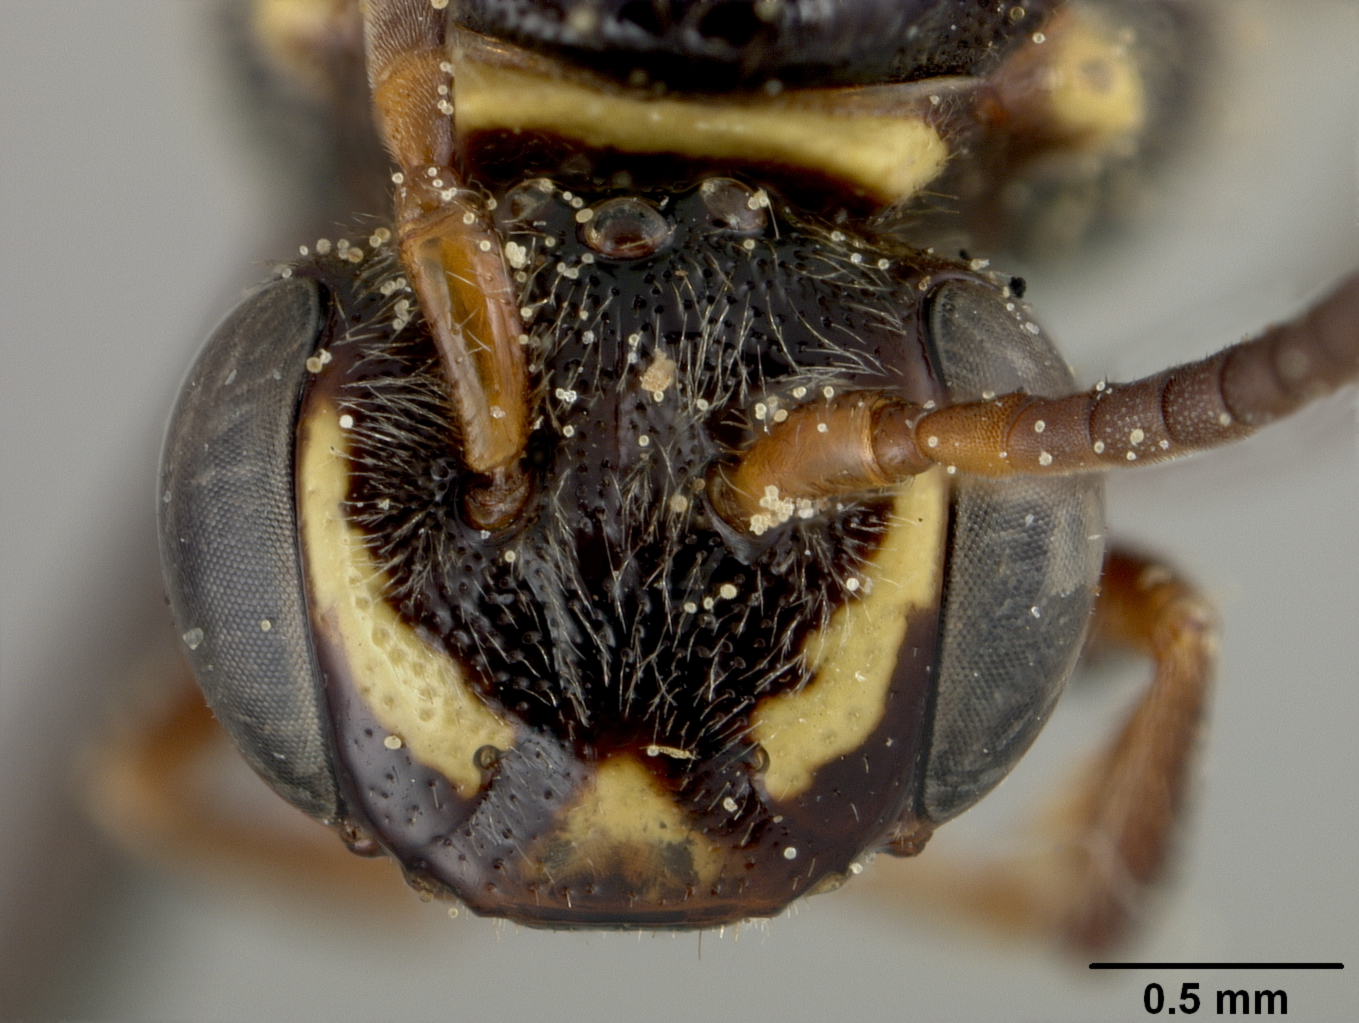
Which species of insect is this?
Nomada limata
